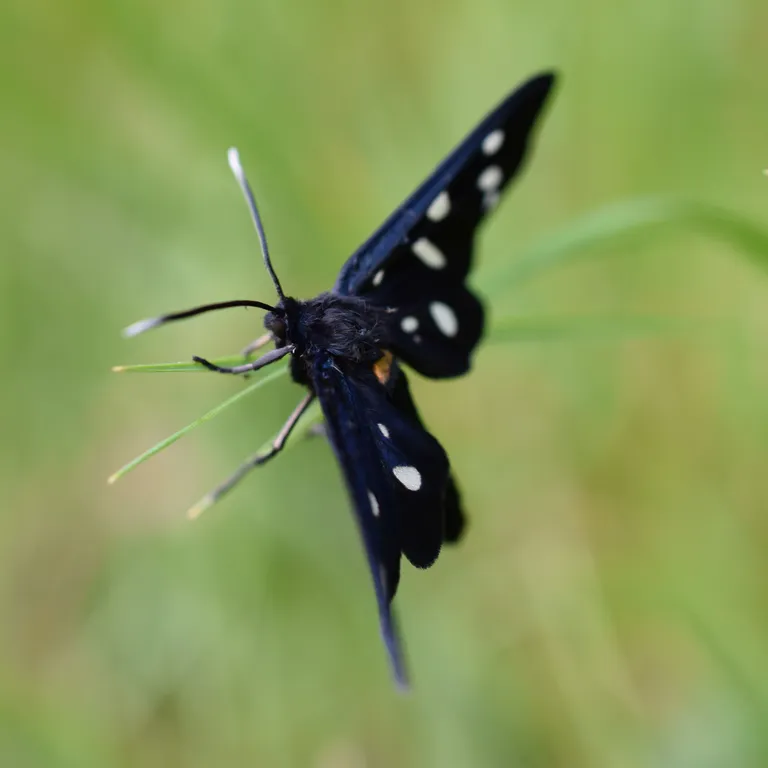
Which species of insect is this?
Amata phegea
